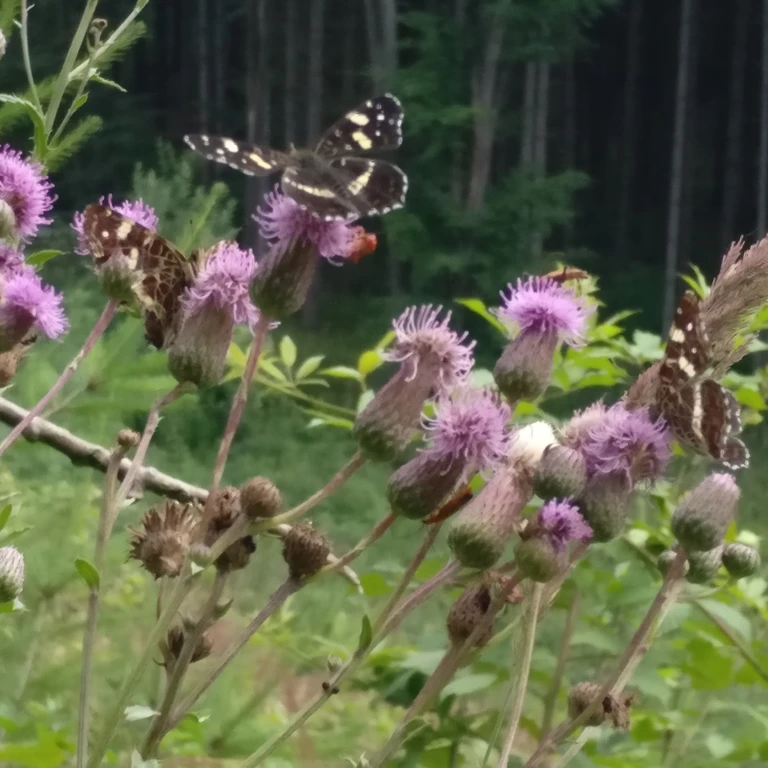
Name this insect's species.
Araschnia levana
